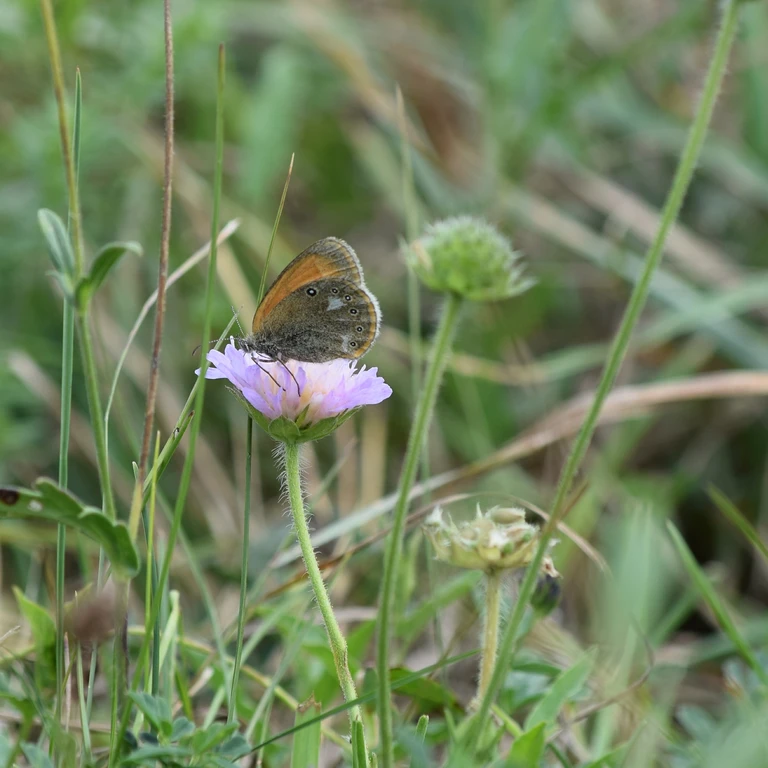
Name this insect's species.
Coenonympha glycerion (also Coenonympha iphis)
